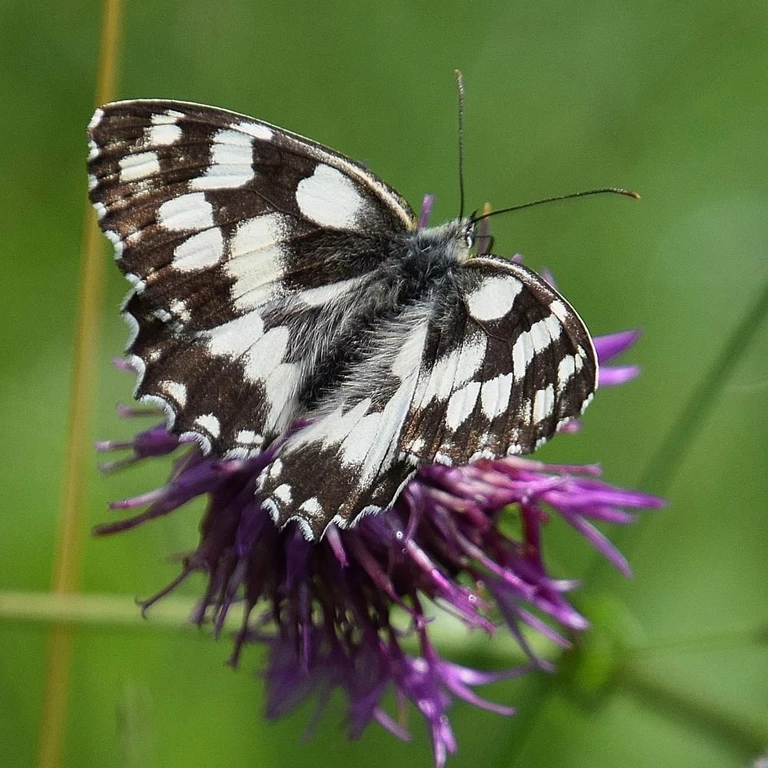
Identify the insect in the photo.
Melanargia galathea
